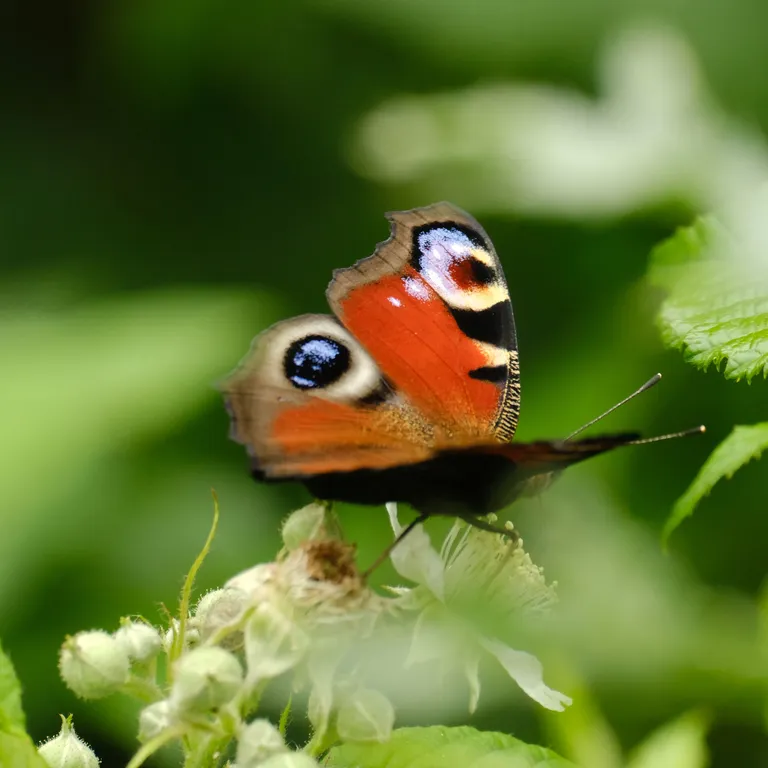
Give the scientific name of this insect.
Aglais io
